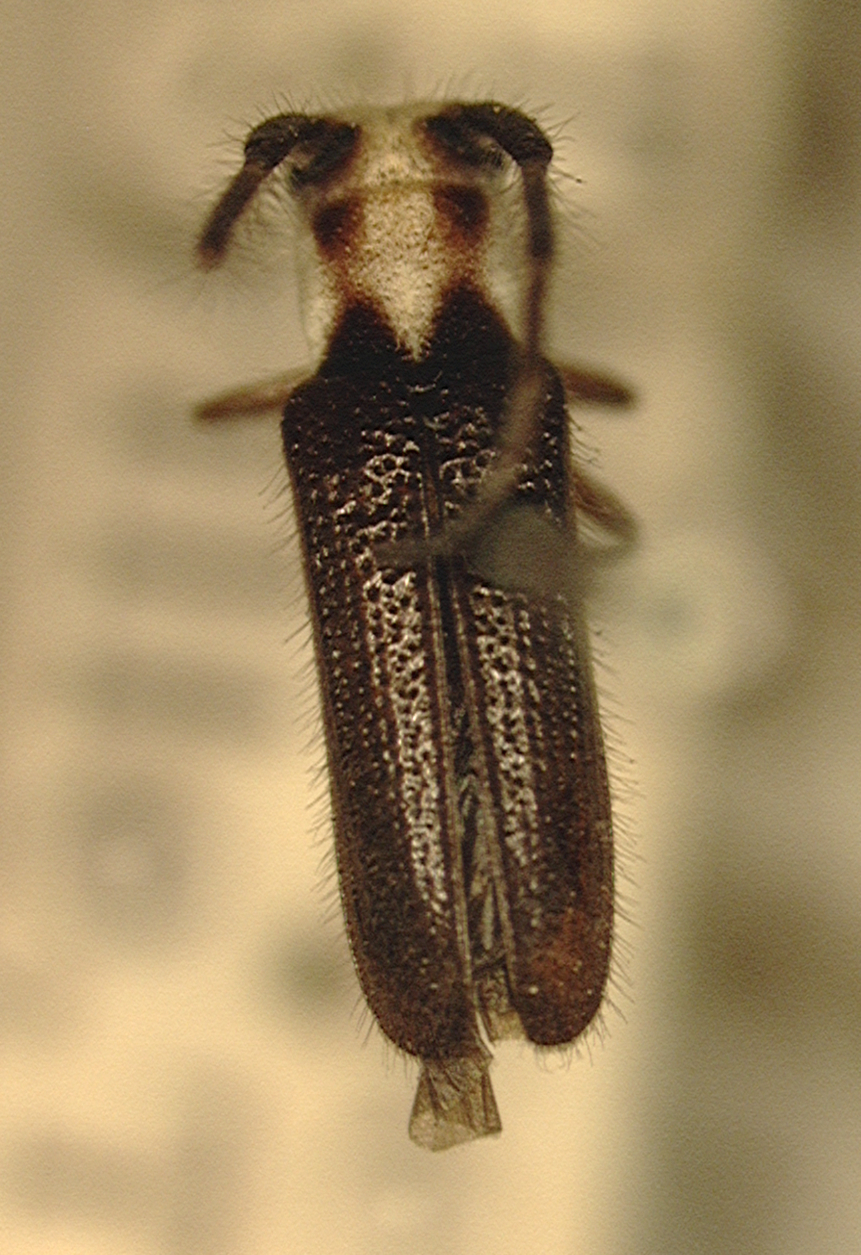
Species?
Amphionycha amoena (also Cathetopteron amoena)
